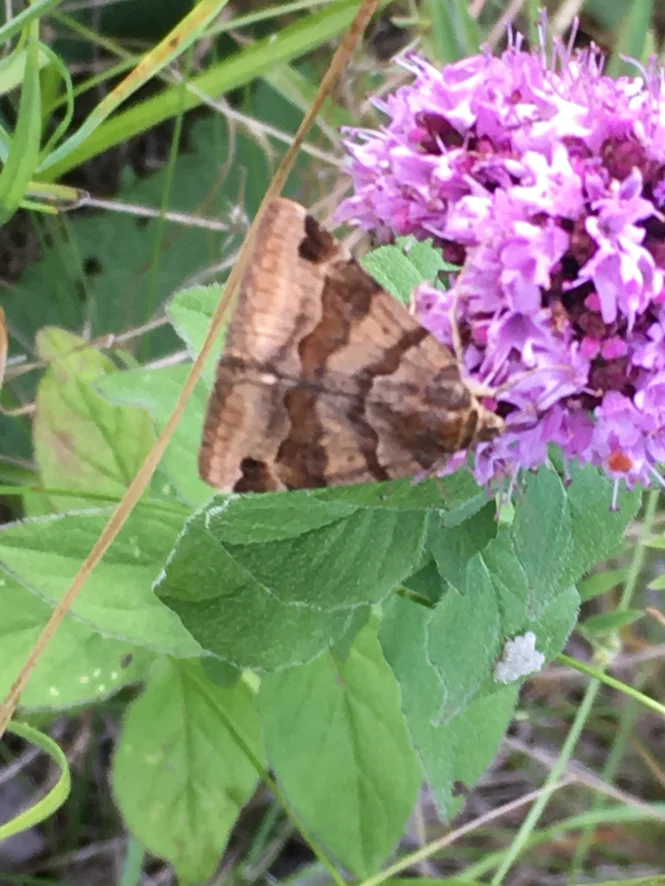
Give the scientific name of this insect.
Euclidia glyphica
